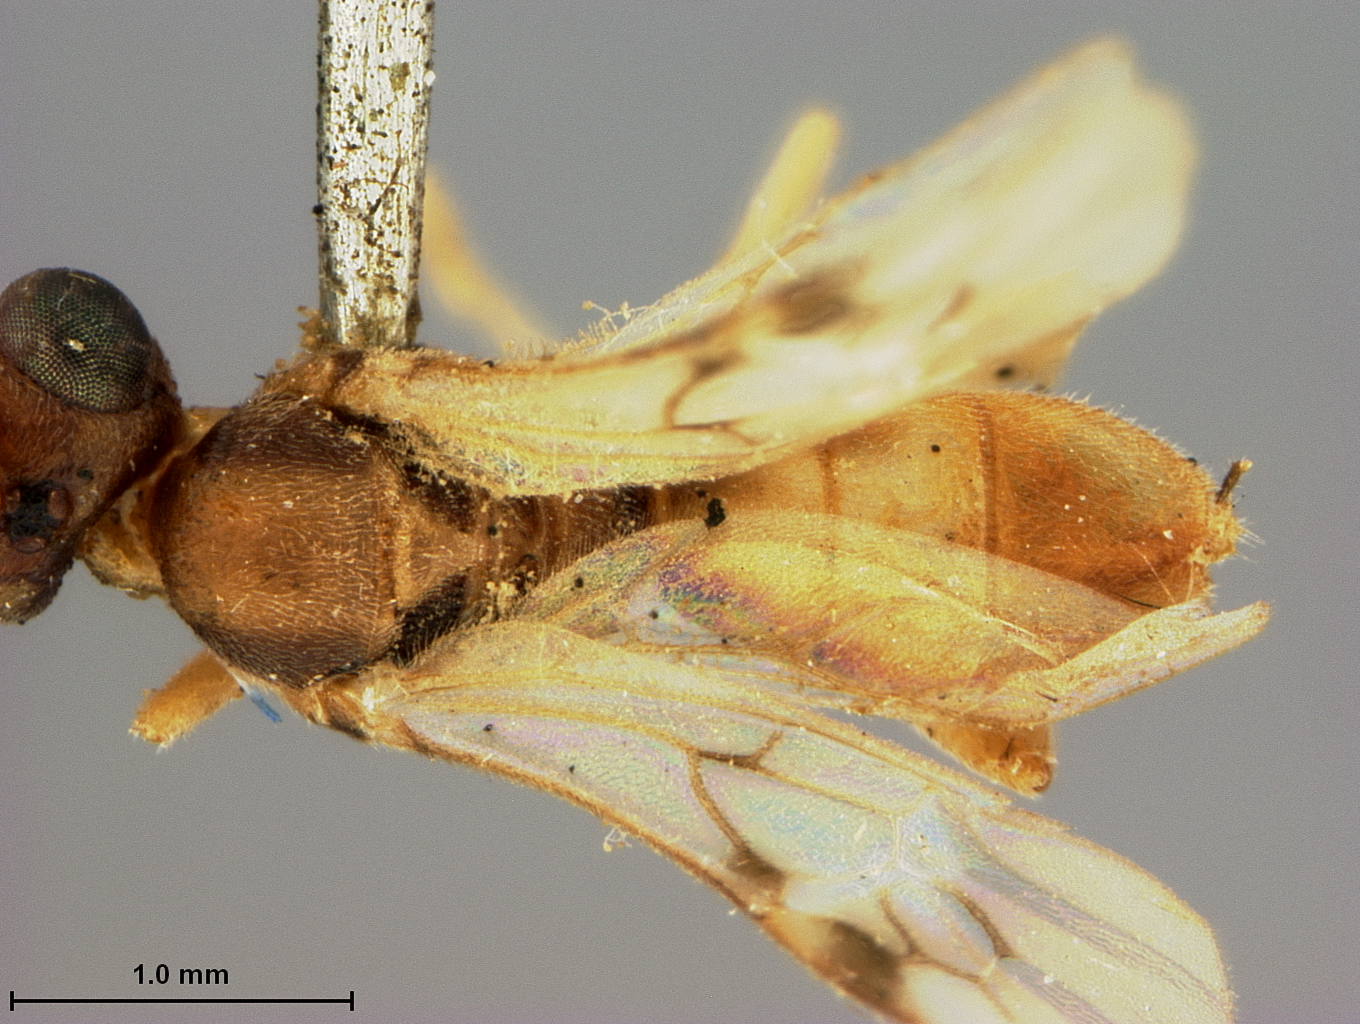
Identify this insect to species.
Phanerotoma humeralis
